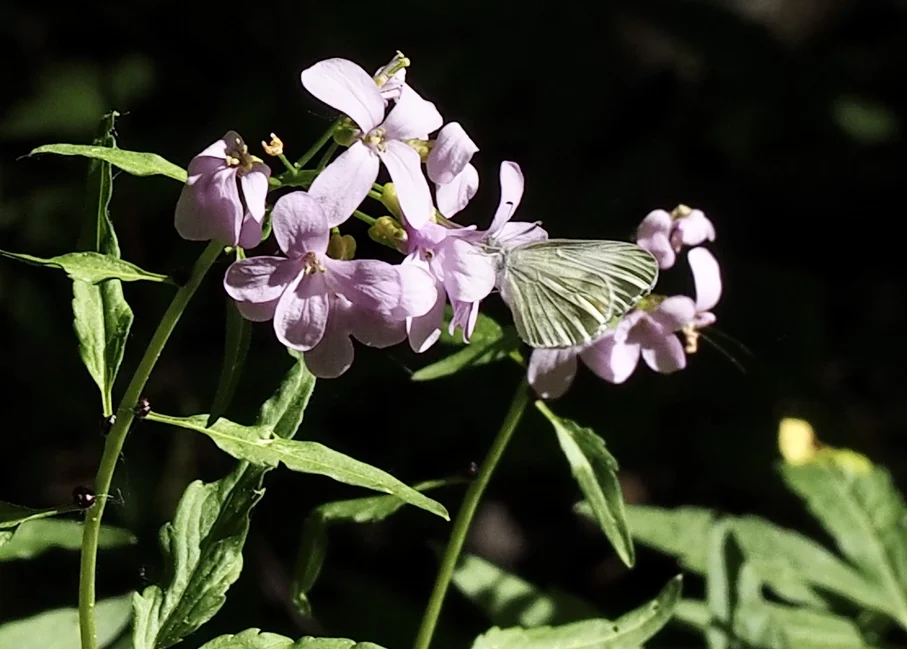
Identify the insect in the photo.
Pieris napi
